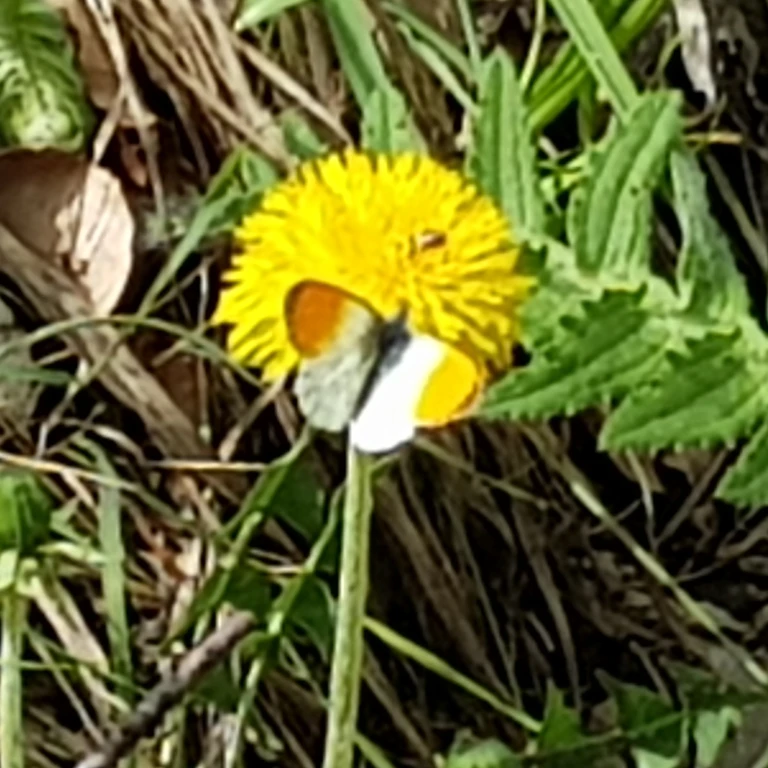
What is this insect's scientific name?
Anthocharis cardamines
